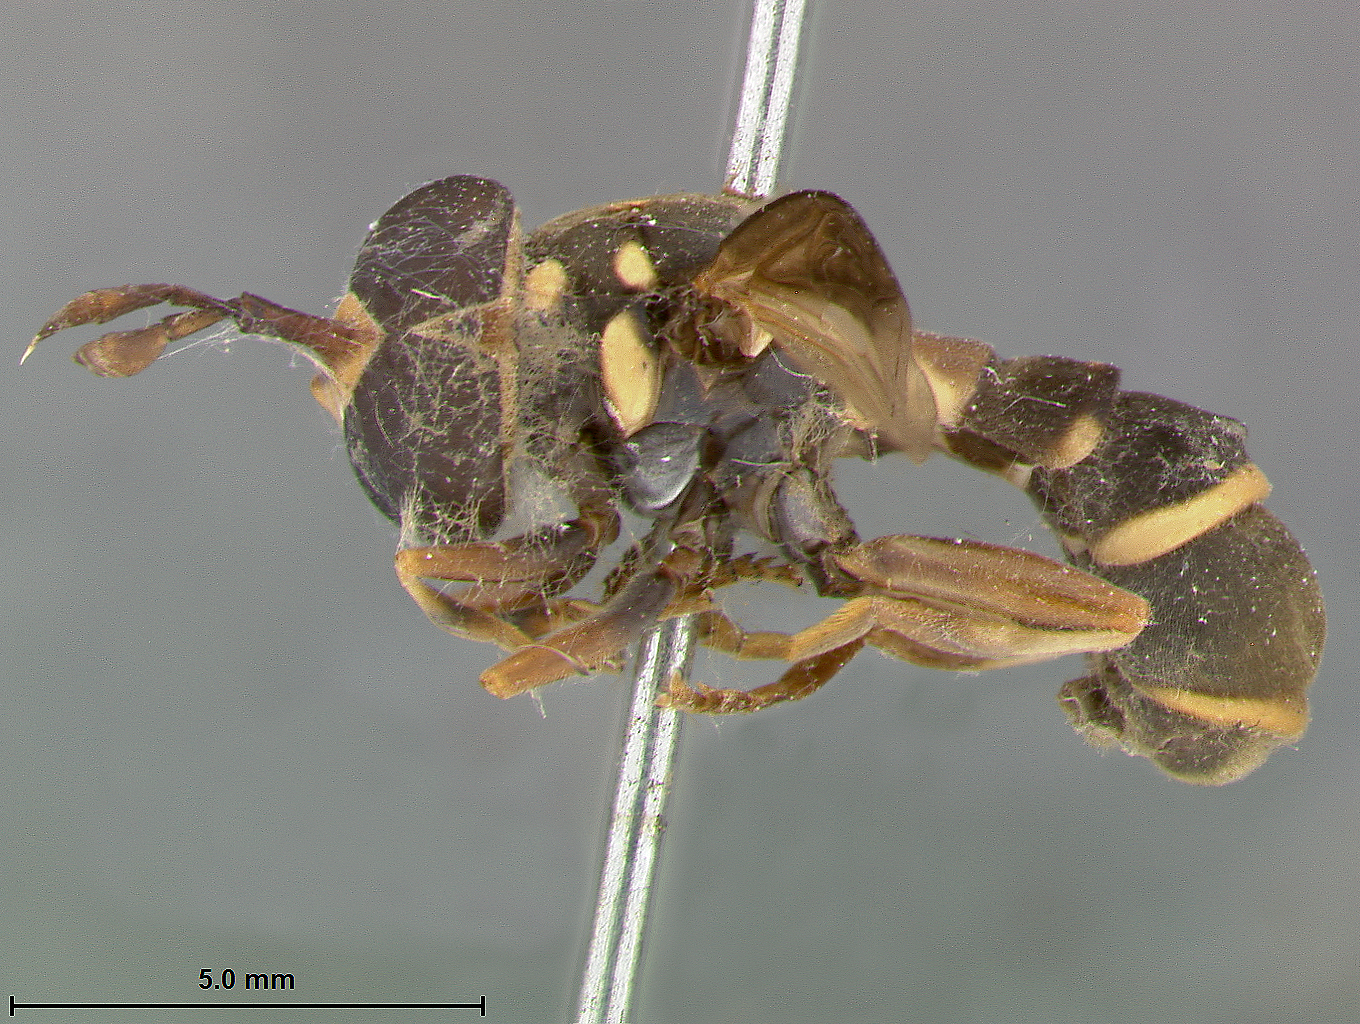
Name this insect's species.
Tenthredomyia saundersi
